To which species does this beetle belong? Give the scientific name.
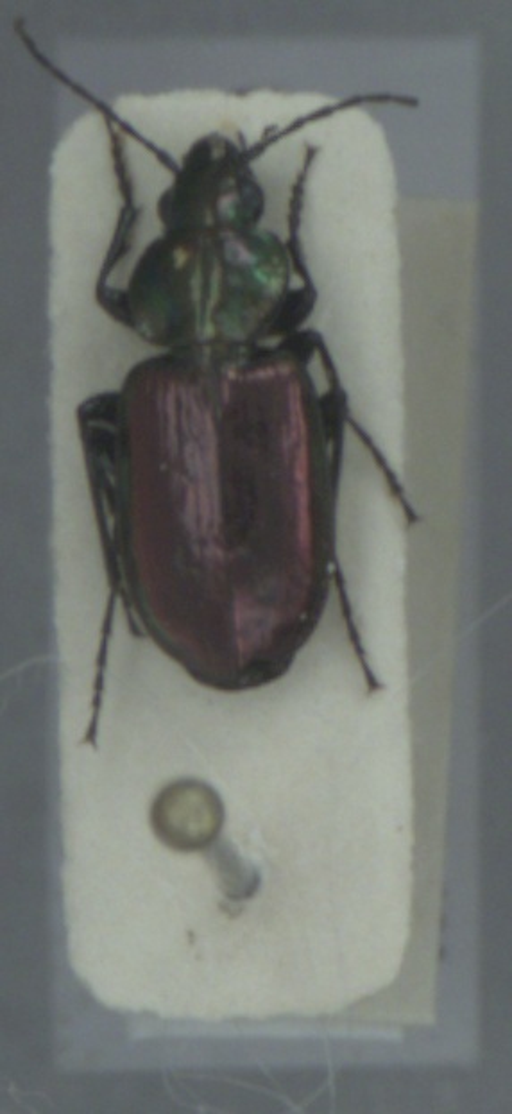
Agonum sexpunctatum
